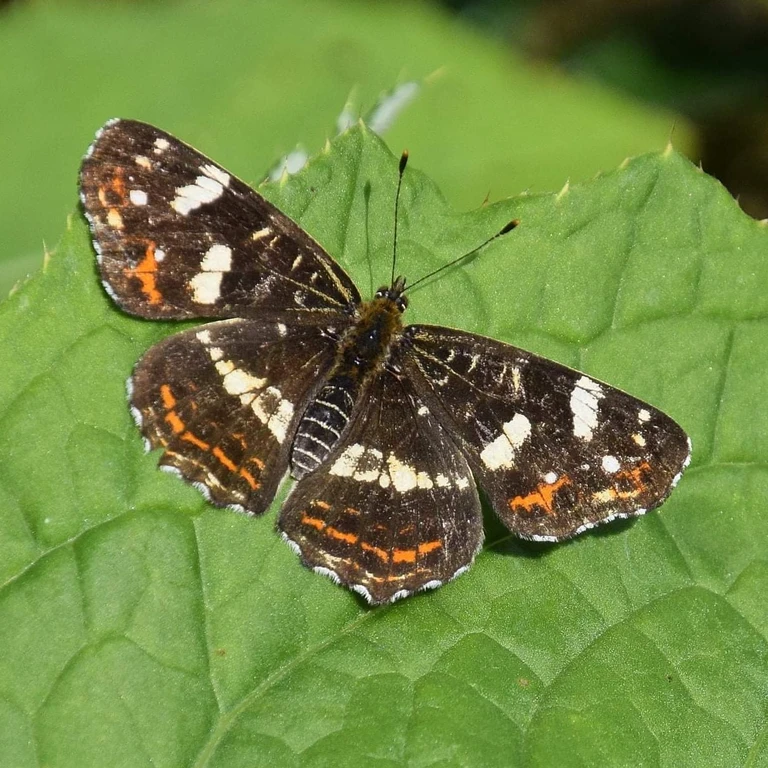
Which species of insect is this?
Araschnia levana
